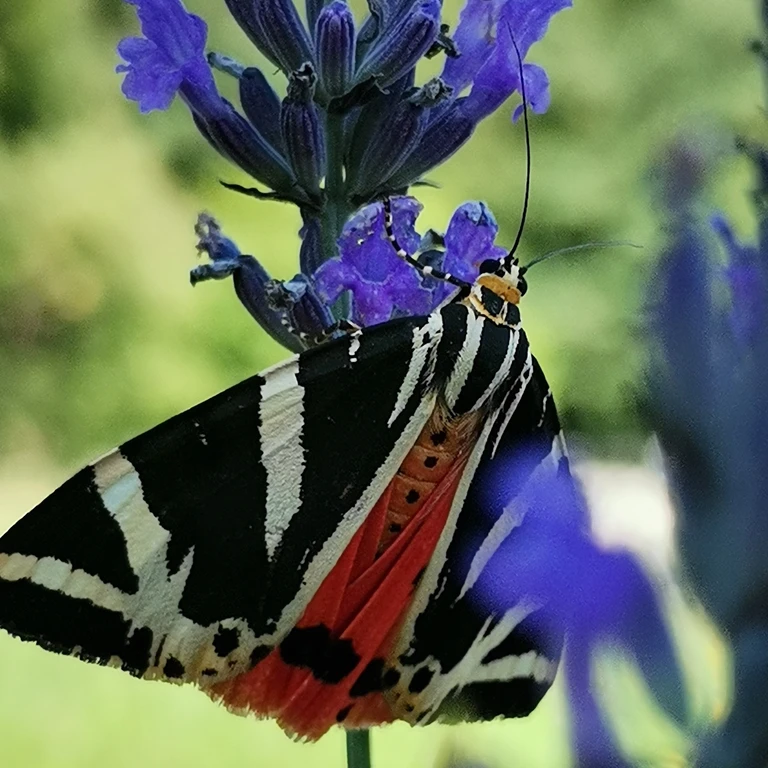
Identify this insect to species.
Euplagia quadripunctaria
